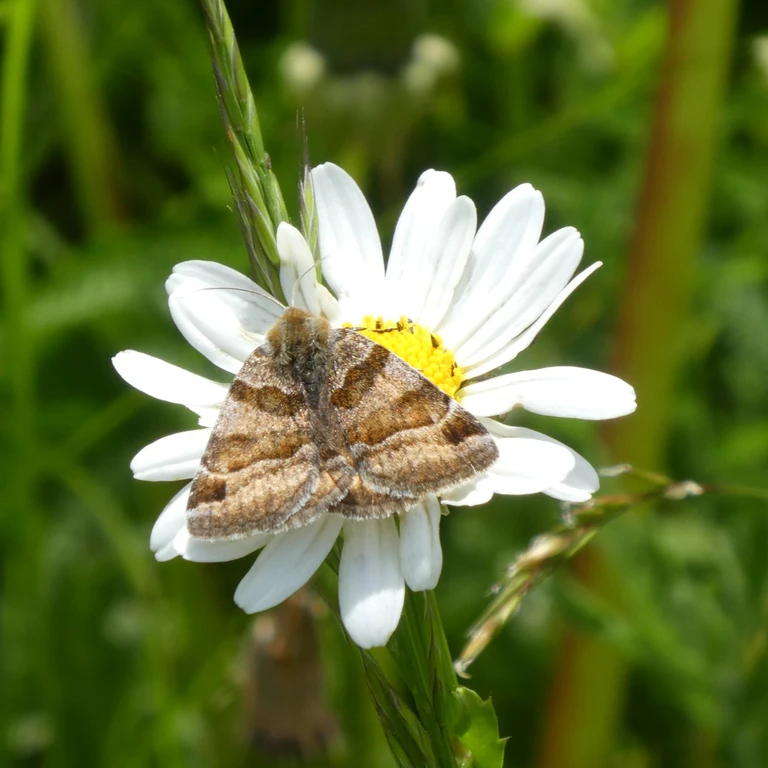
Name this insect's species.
Euclidia glyphica
